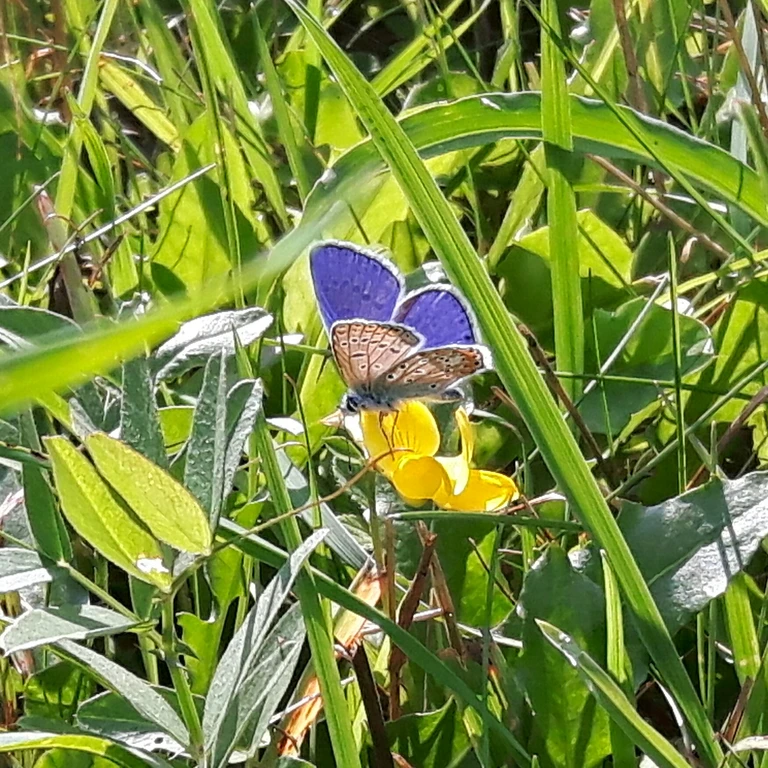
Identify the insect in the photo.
Polyommatus icarus
